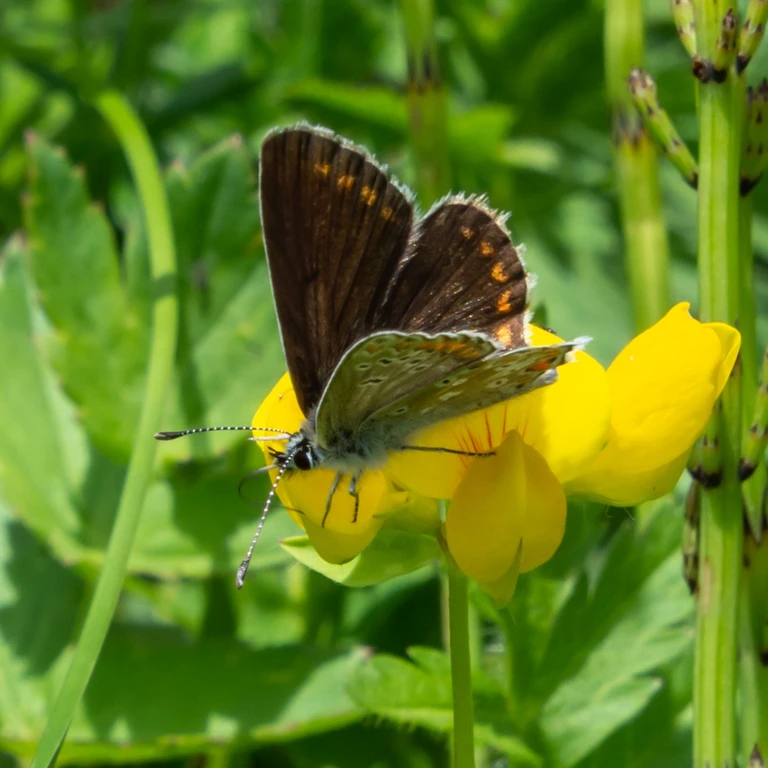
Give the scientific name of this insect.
Aricia agestis/artaxerxes
